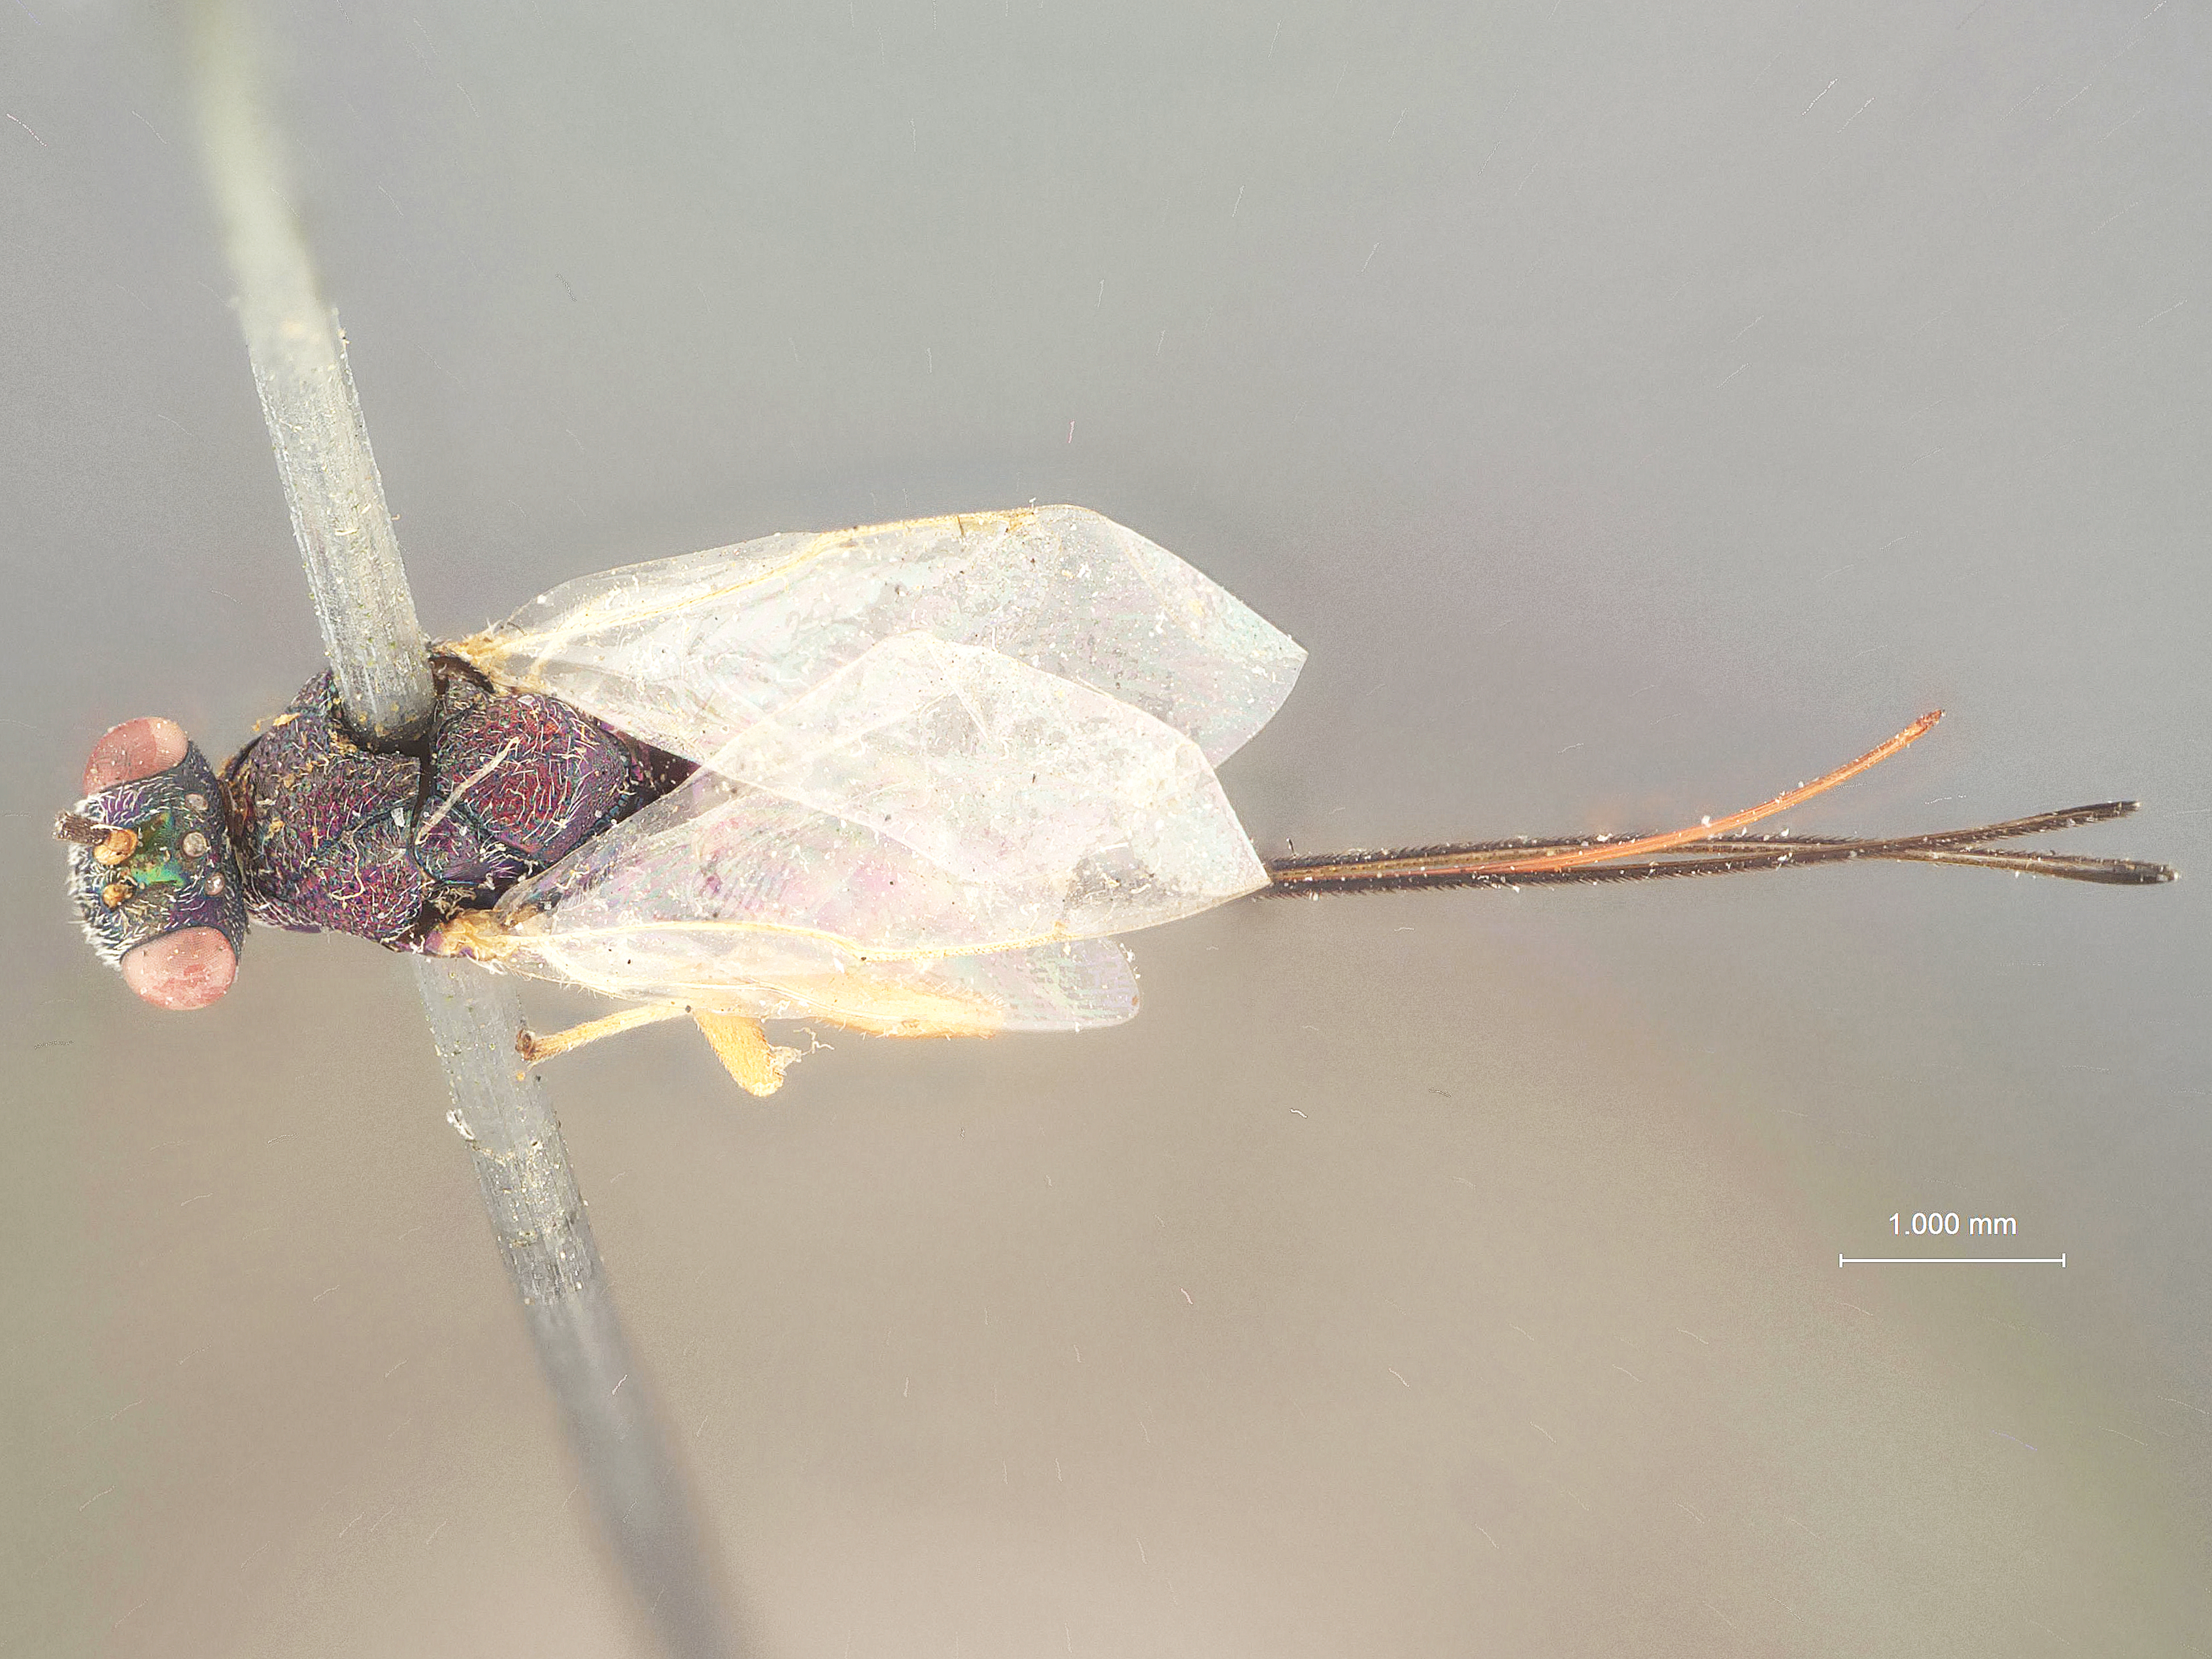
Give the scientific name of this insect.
Syntomaspis warreni
